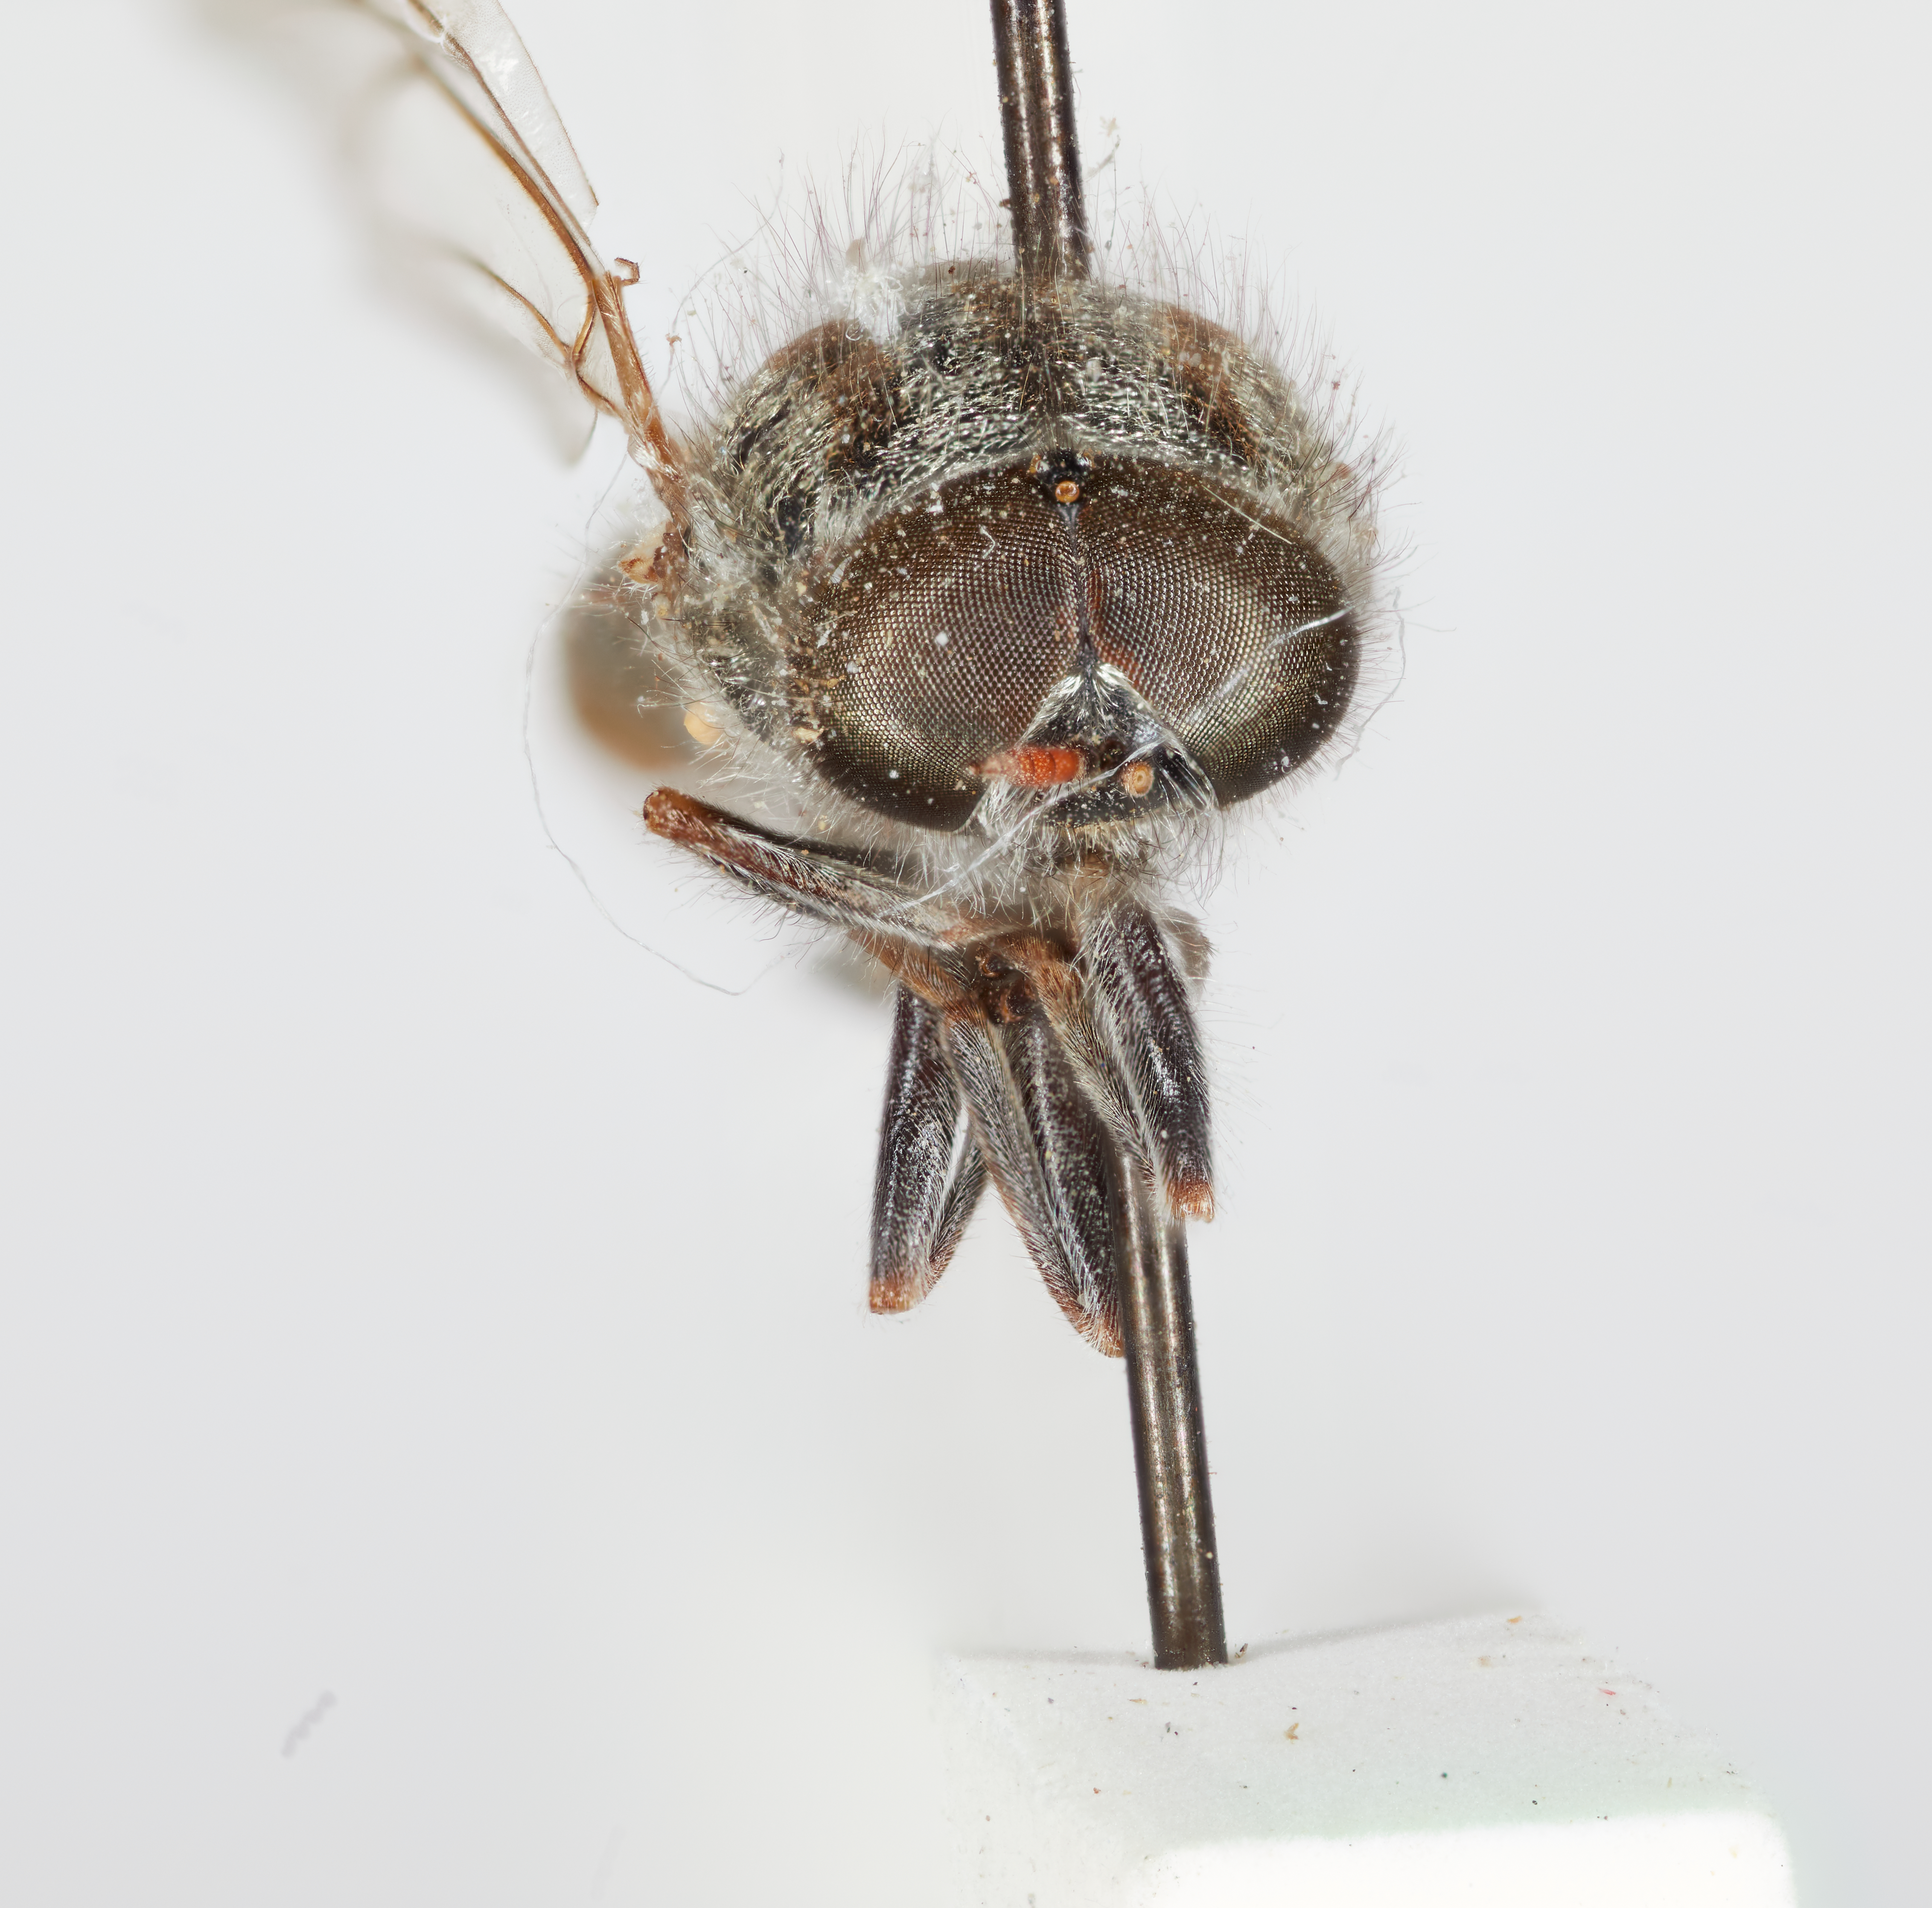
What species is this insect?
Adoxomyia marginata
